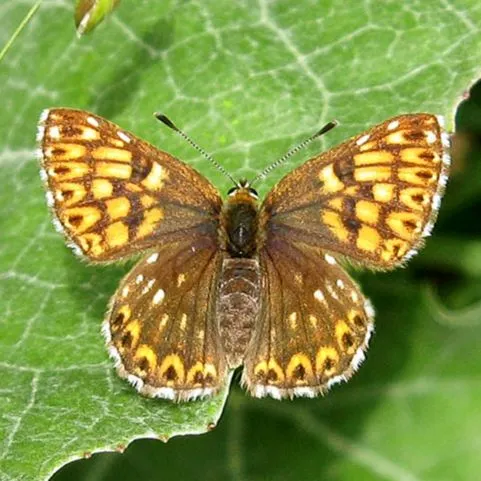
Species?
Hamearis lucina
